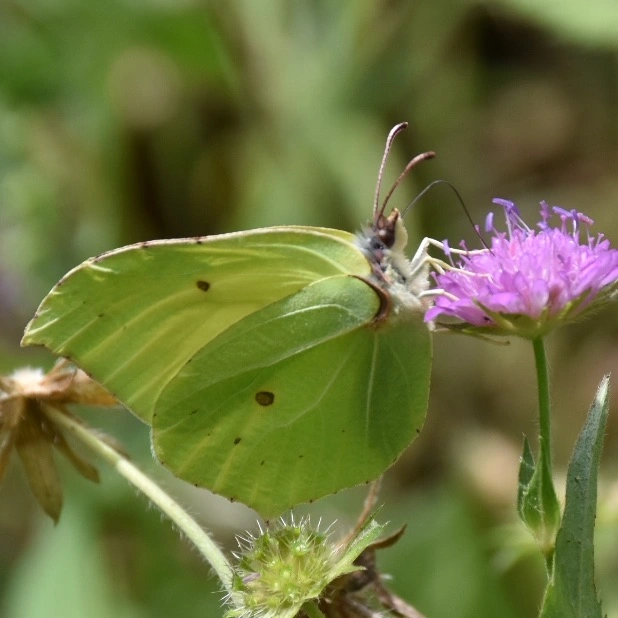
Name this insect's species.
Gonepteryx rhamni
